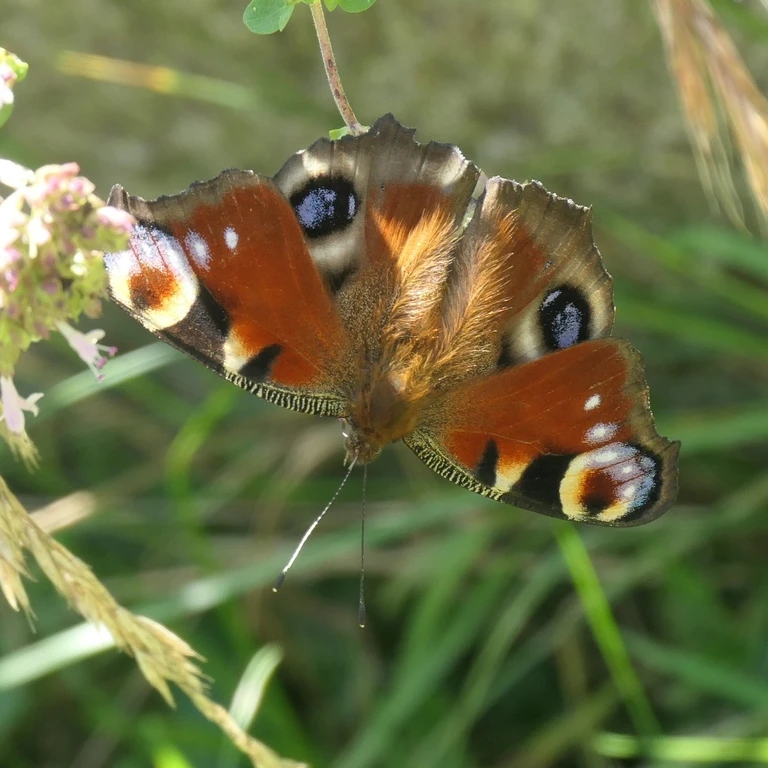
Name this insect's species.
Aglais io
